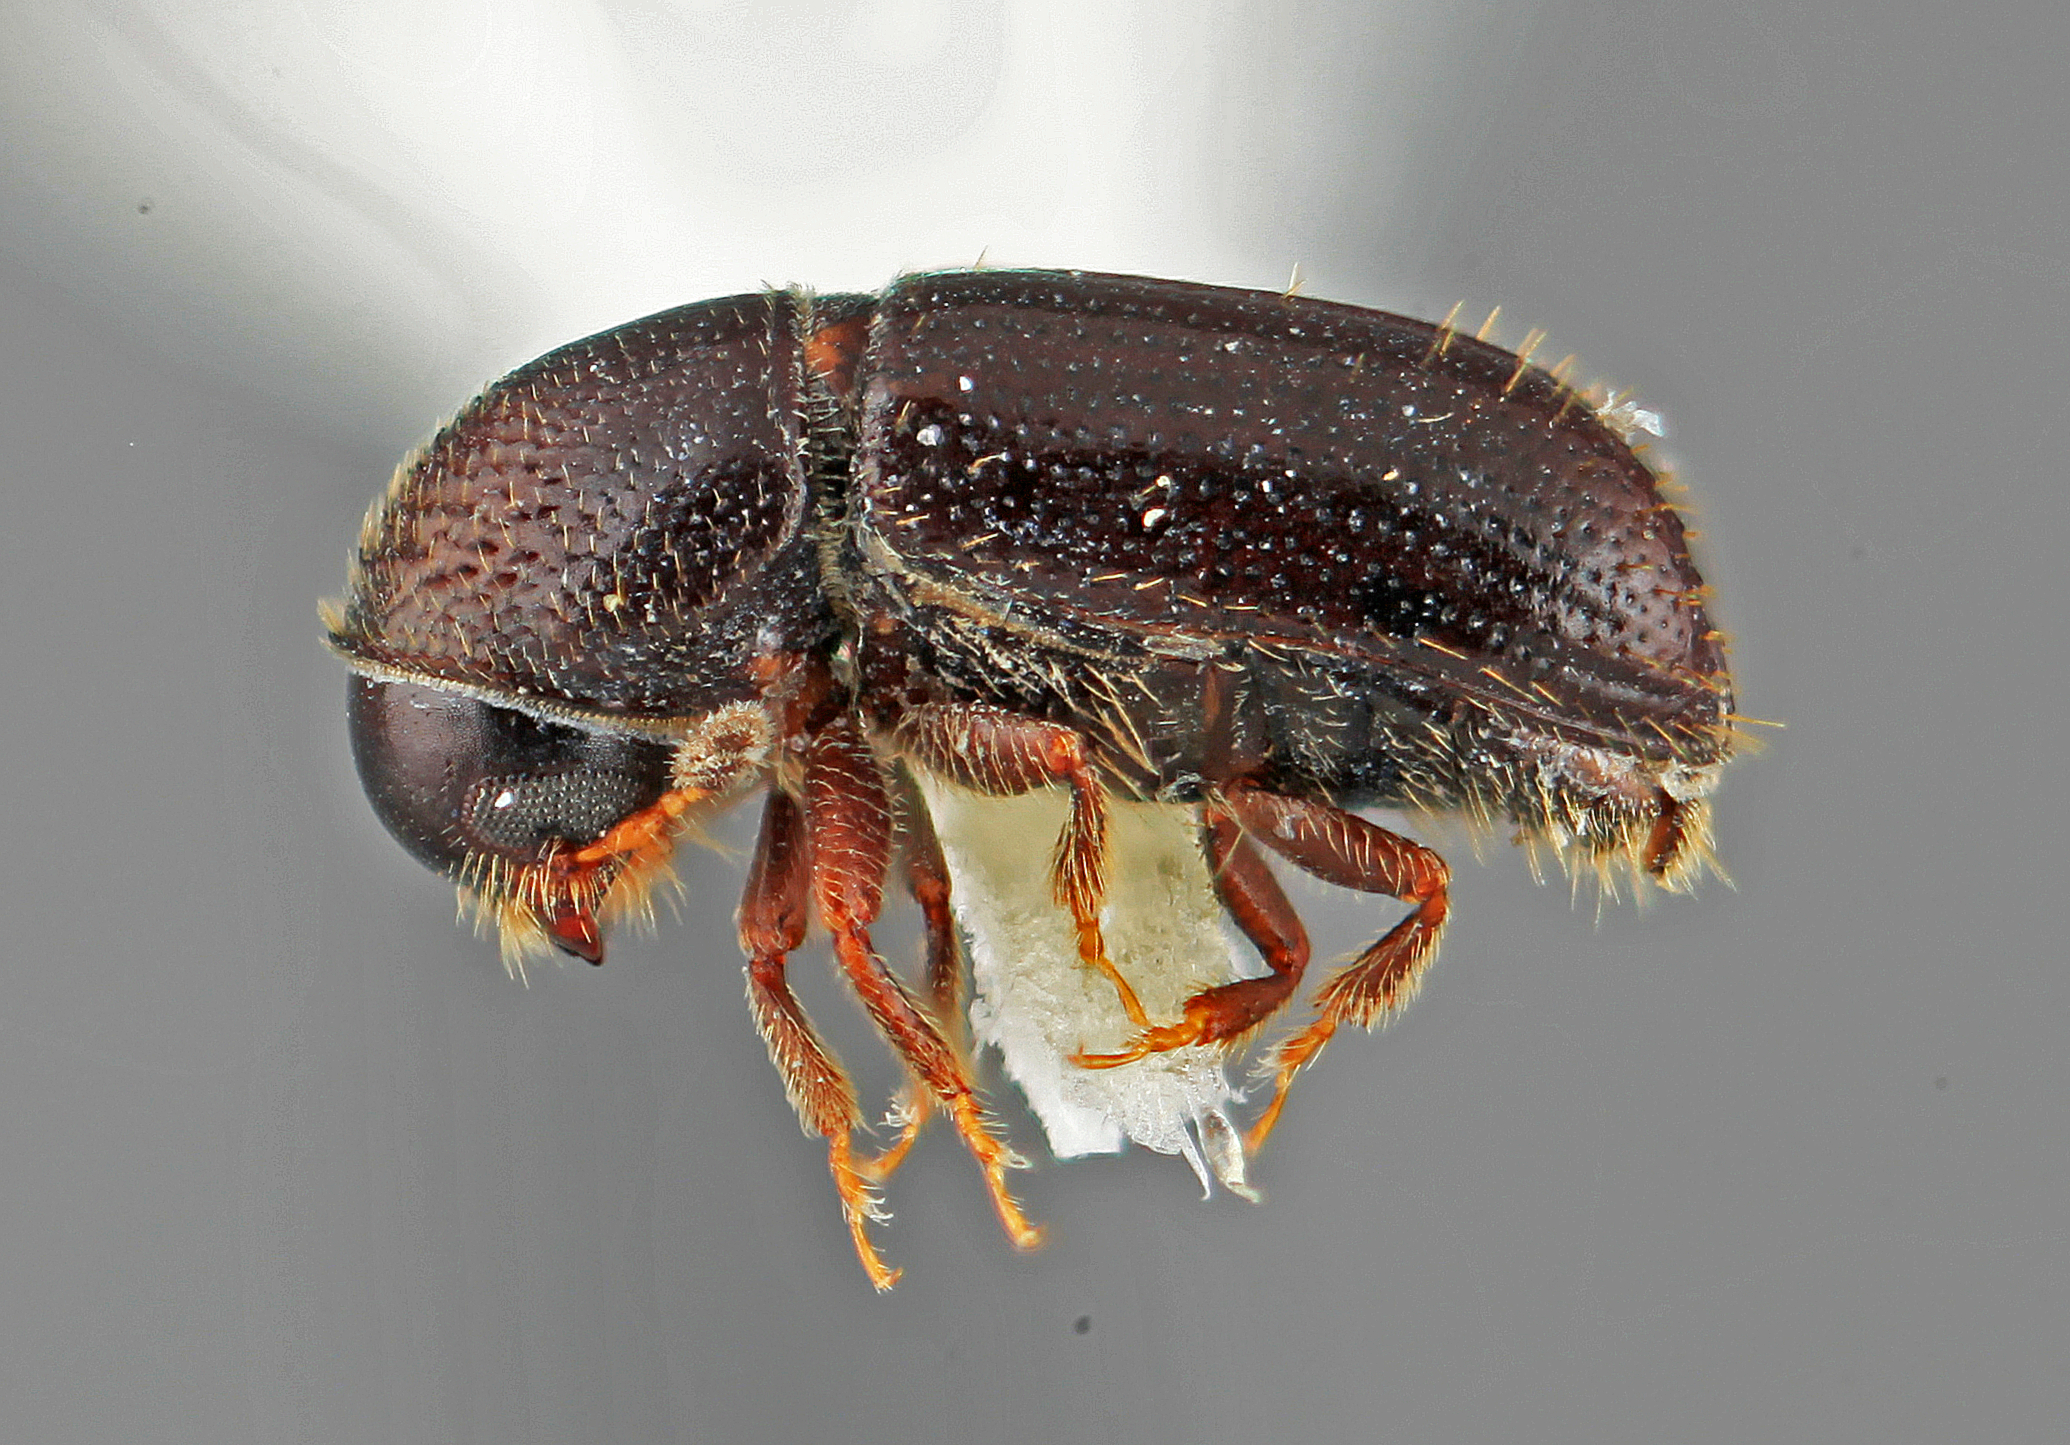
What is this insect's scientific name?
Pityophthorus retifrons
